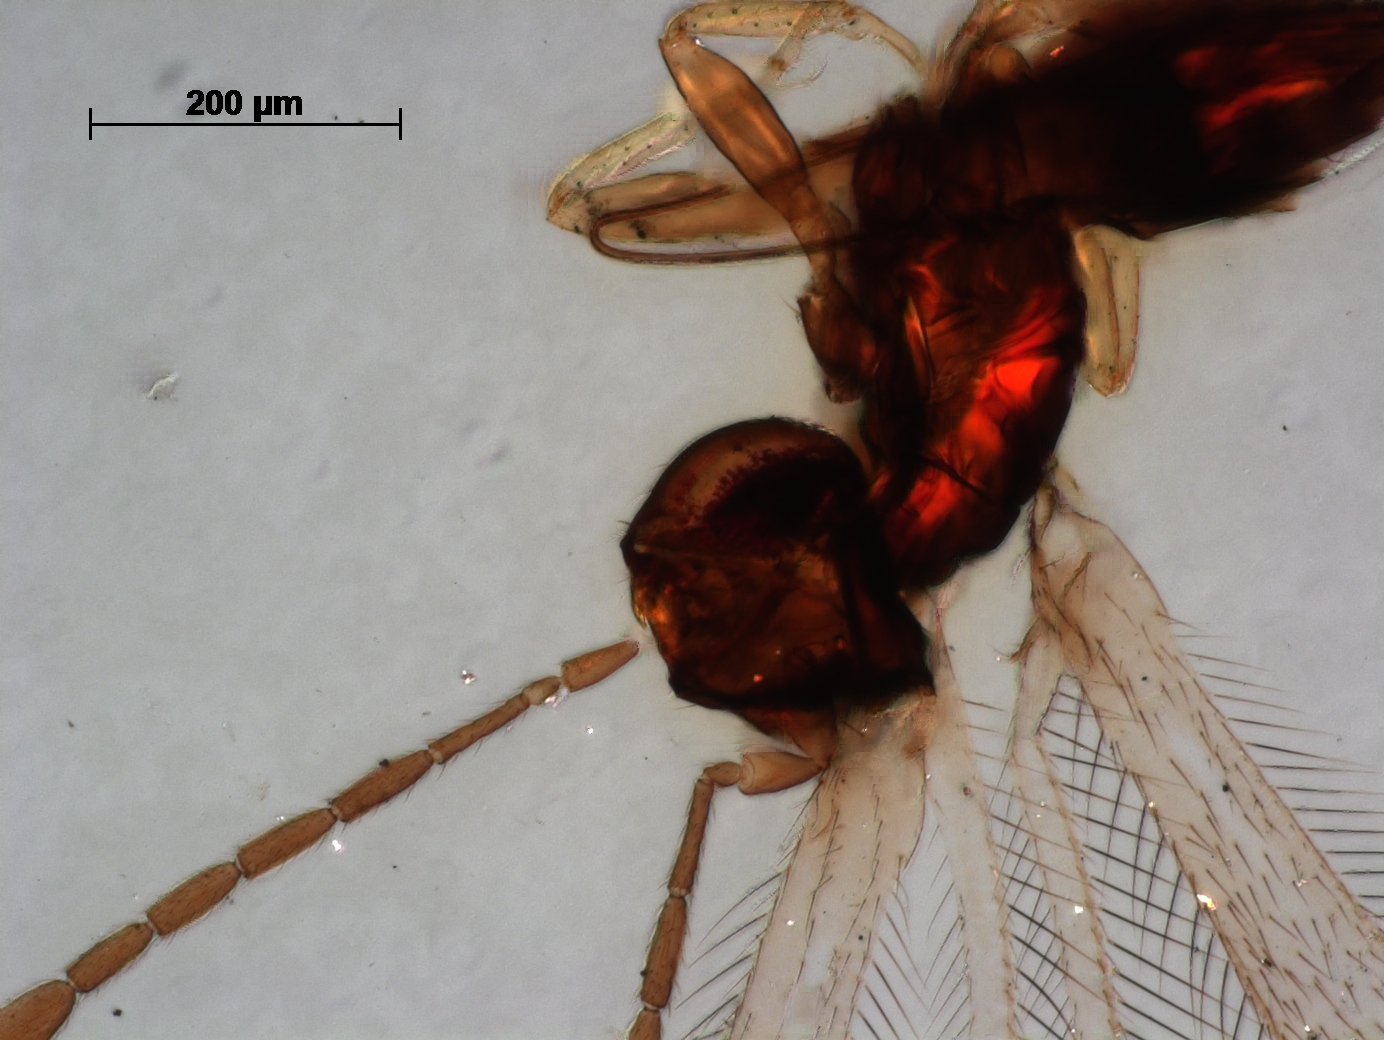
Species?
Anaphoidea calendrae
